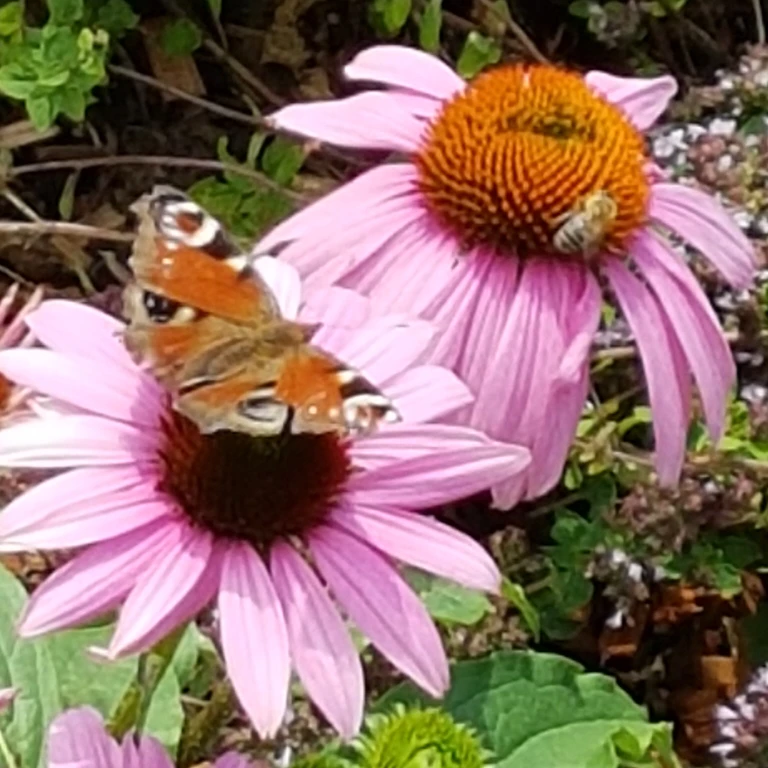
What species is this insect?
Aglais io
